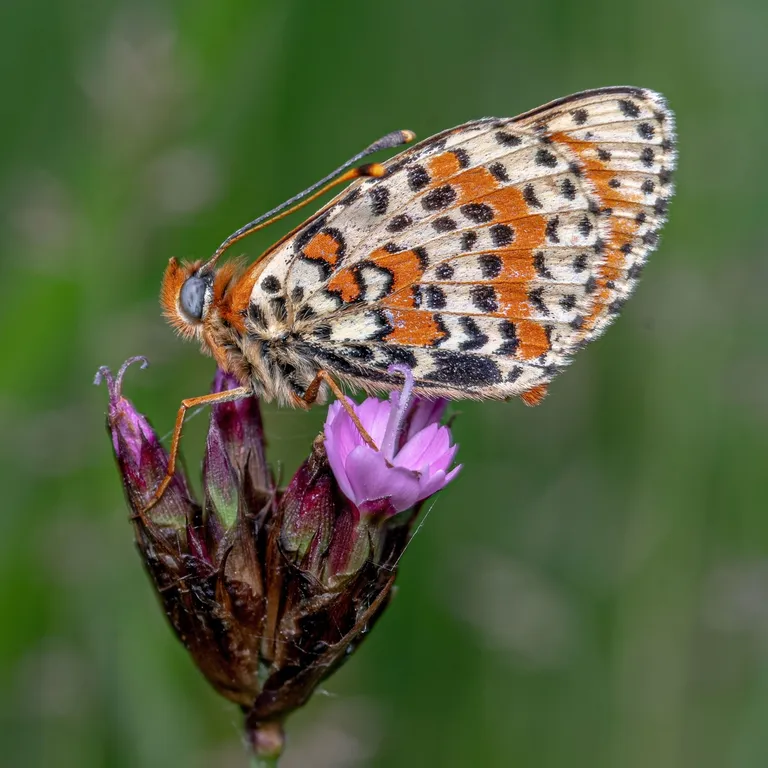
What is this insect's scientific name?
Melitaea didyma
